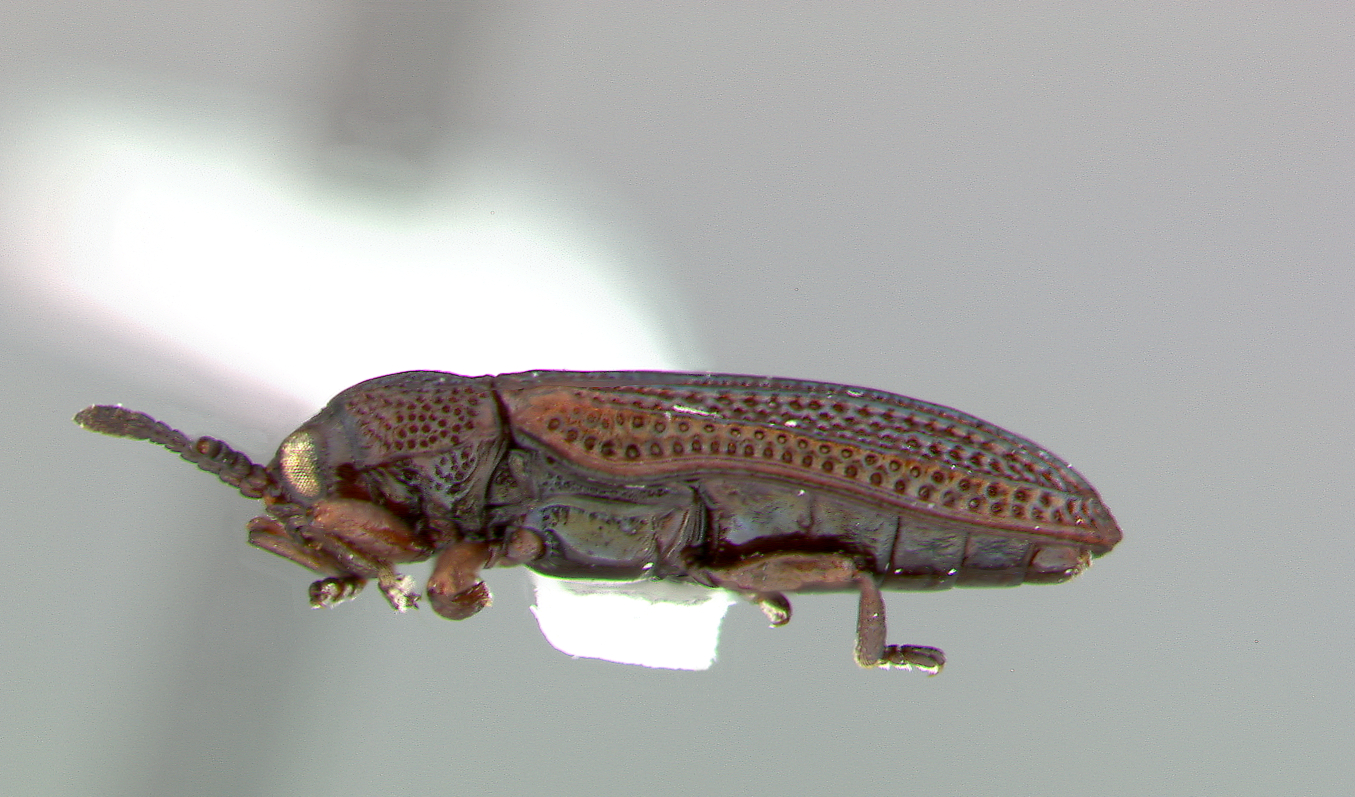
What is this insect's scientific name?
Microrhopala uniformis
